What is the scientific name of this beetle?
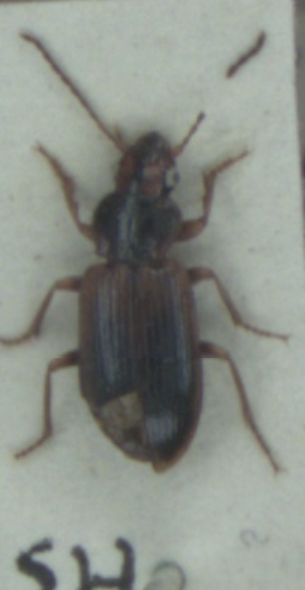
Dicheirotrichus gustavii
